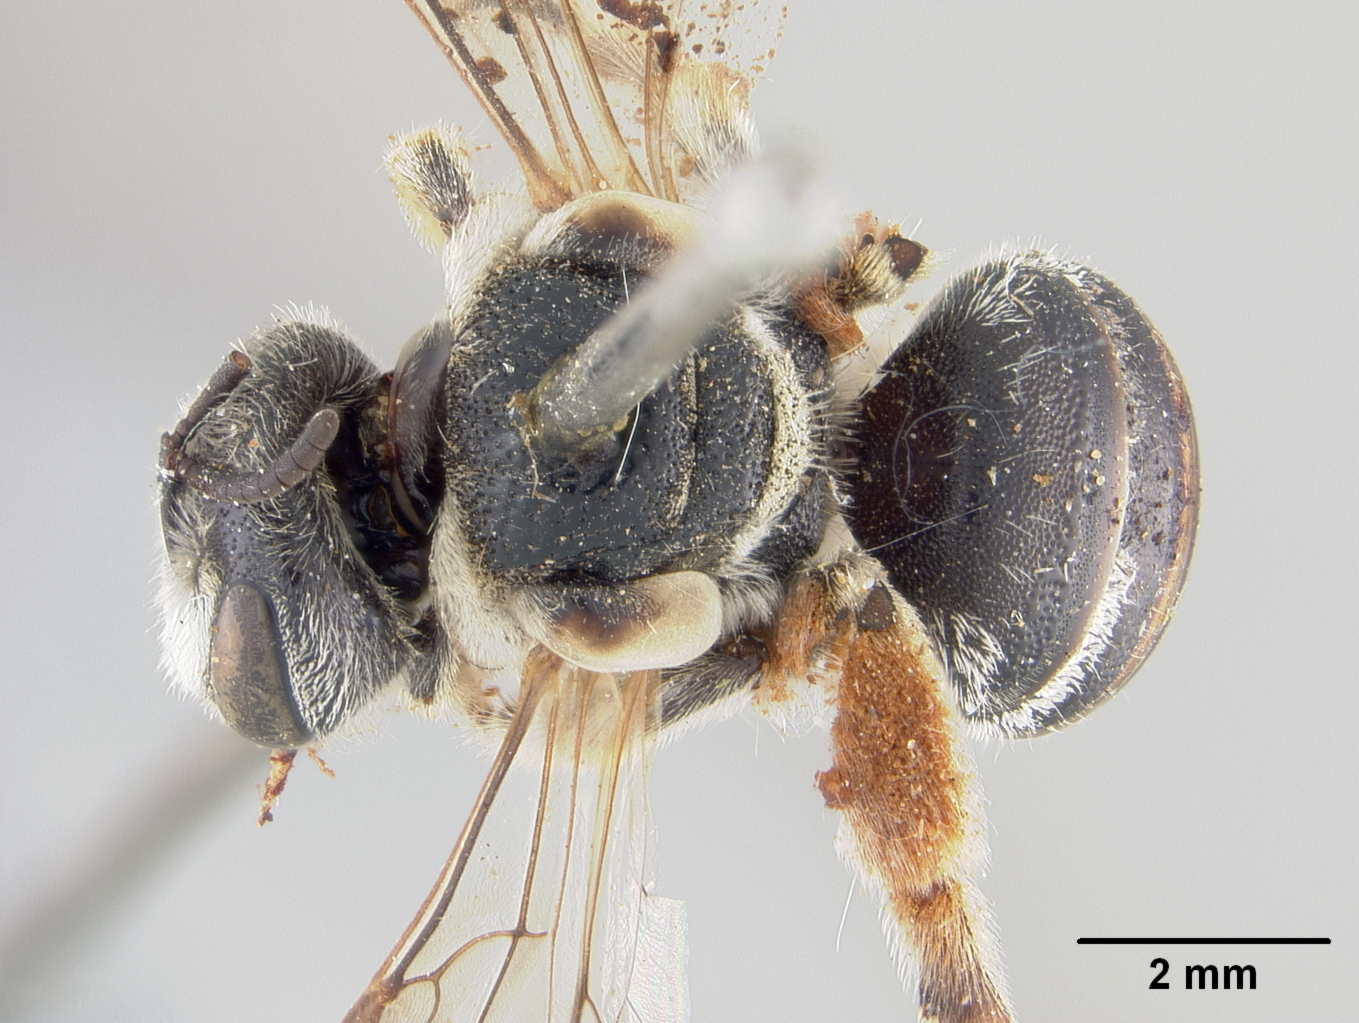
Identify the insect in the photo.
Nomia fletcheri
